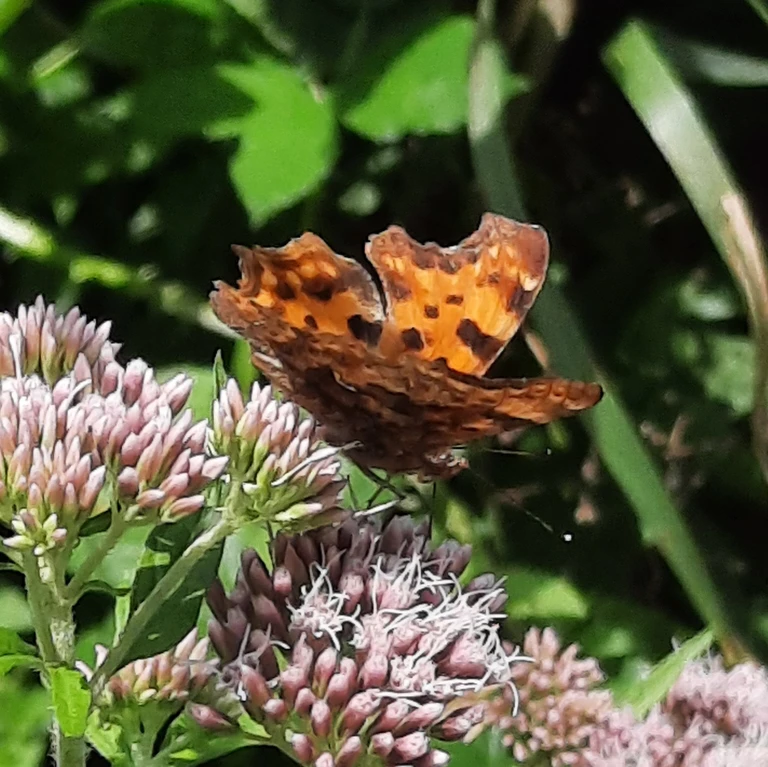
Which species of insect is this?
Polygonia c-album
